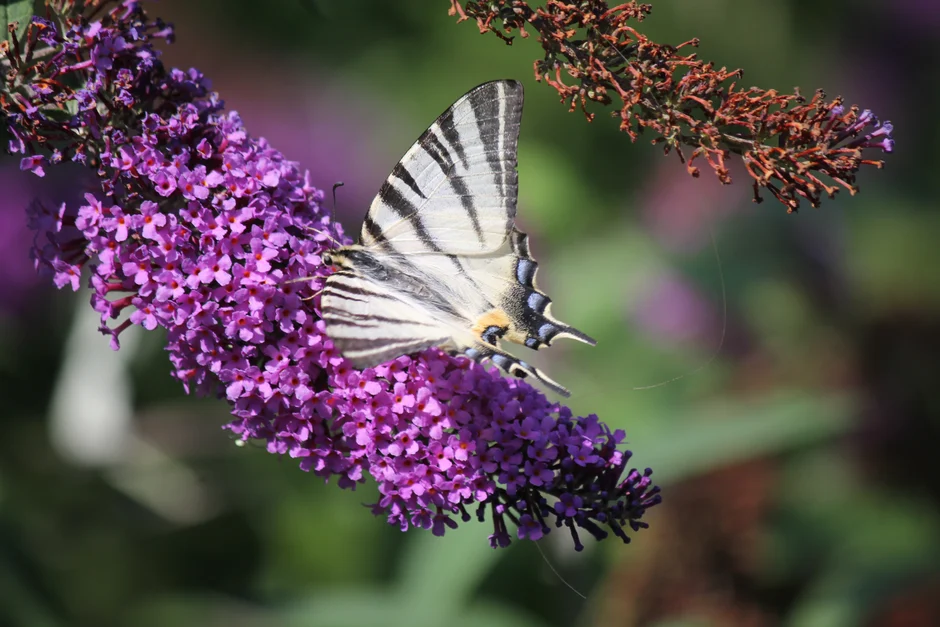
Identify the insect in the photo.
Iphiclides podalirius
